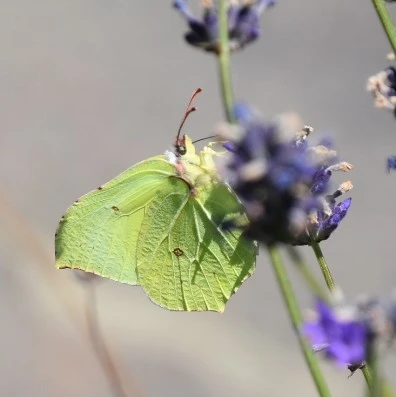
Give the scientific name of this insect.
Gonepteryx rhamni
